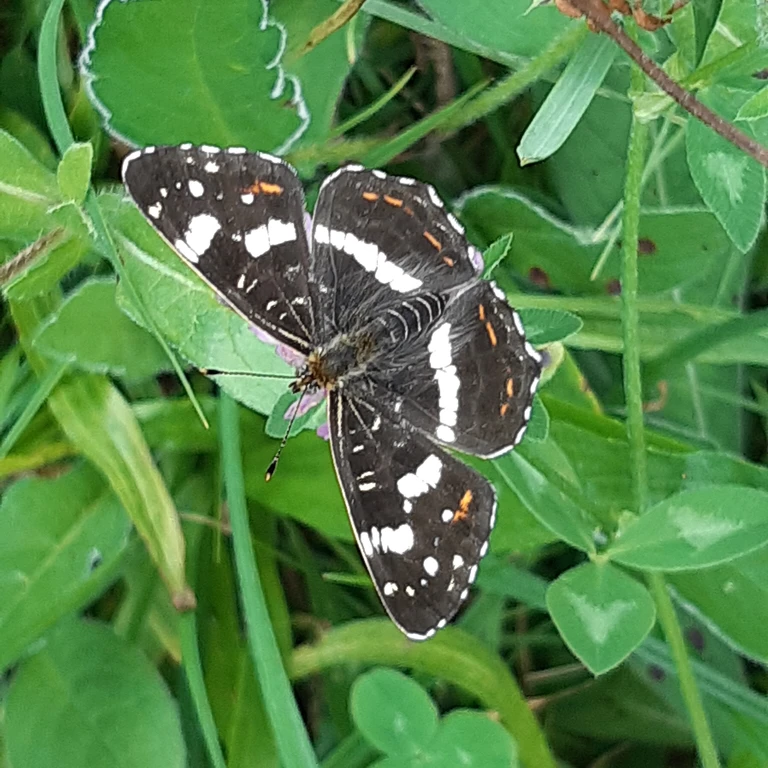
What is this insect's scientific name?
Araschnia levana
